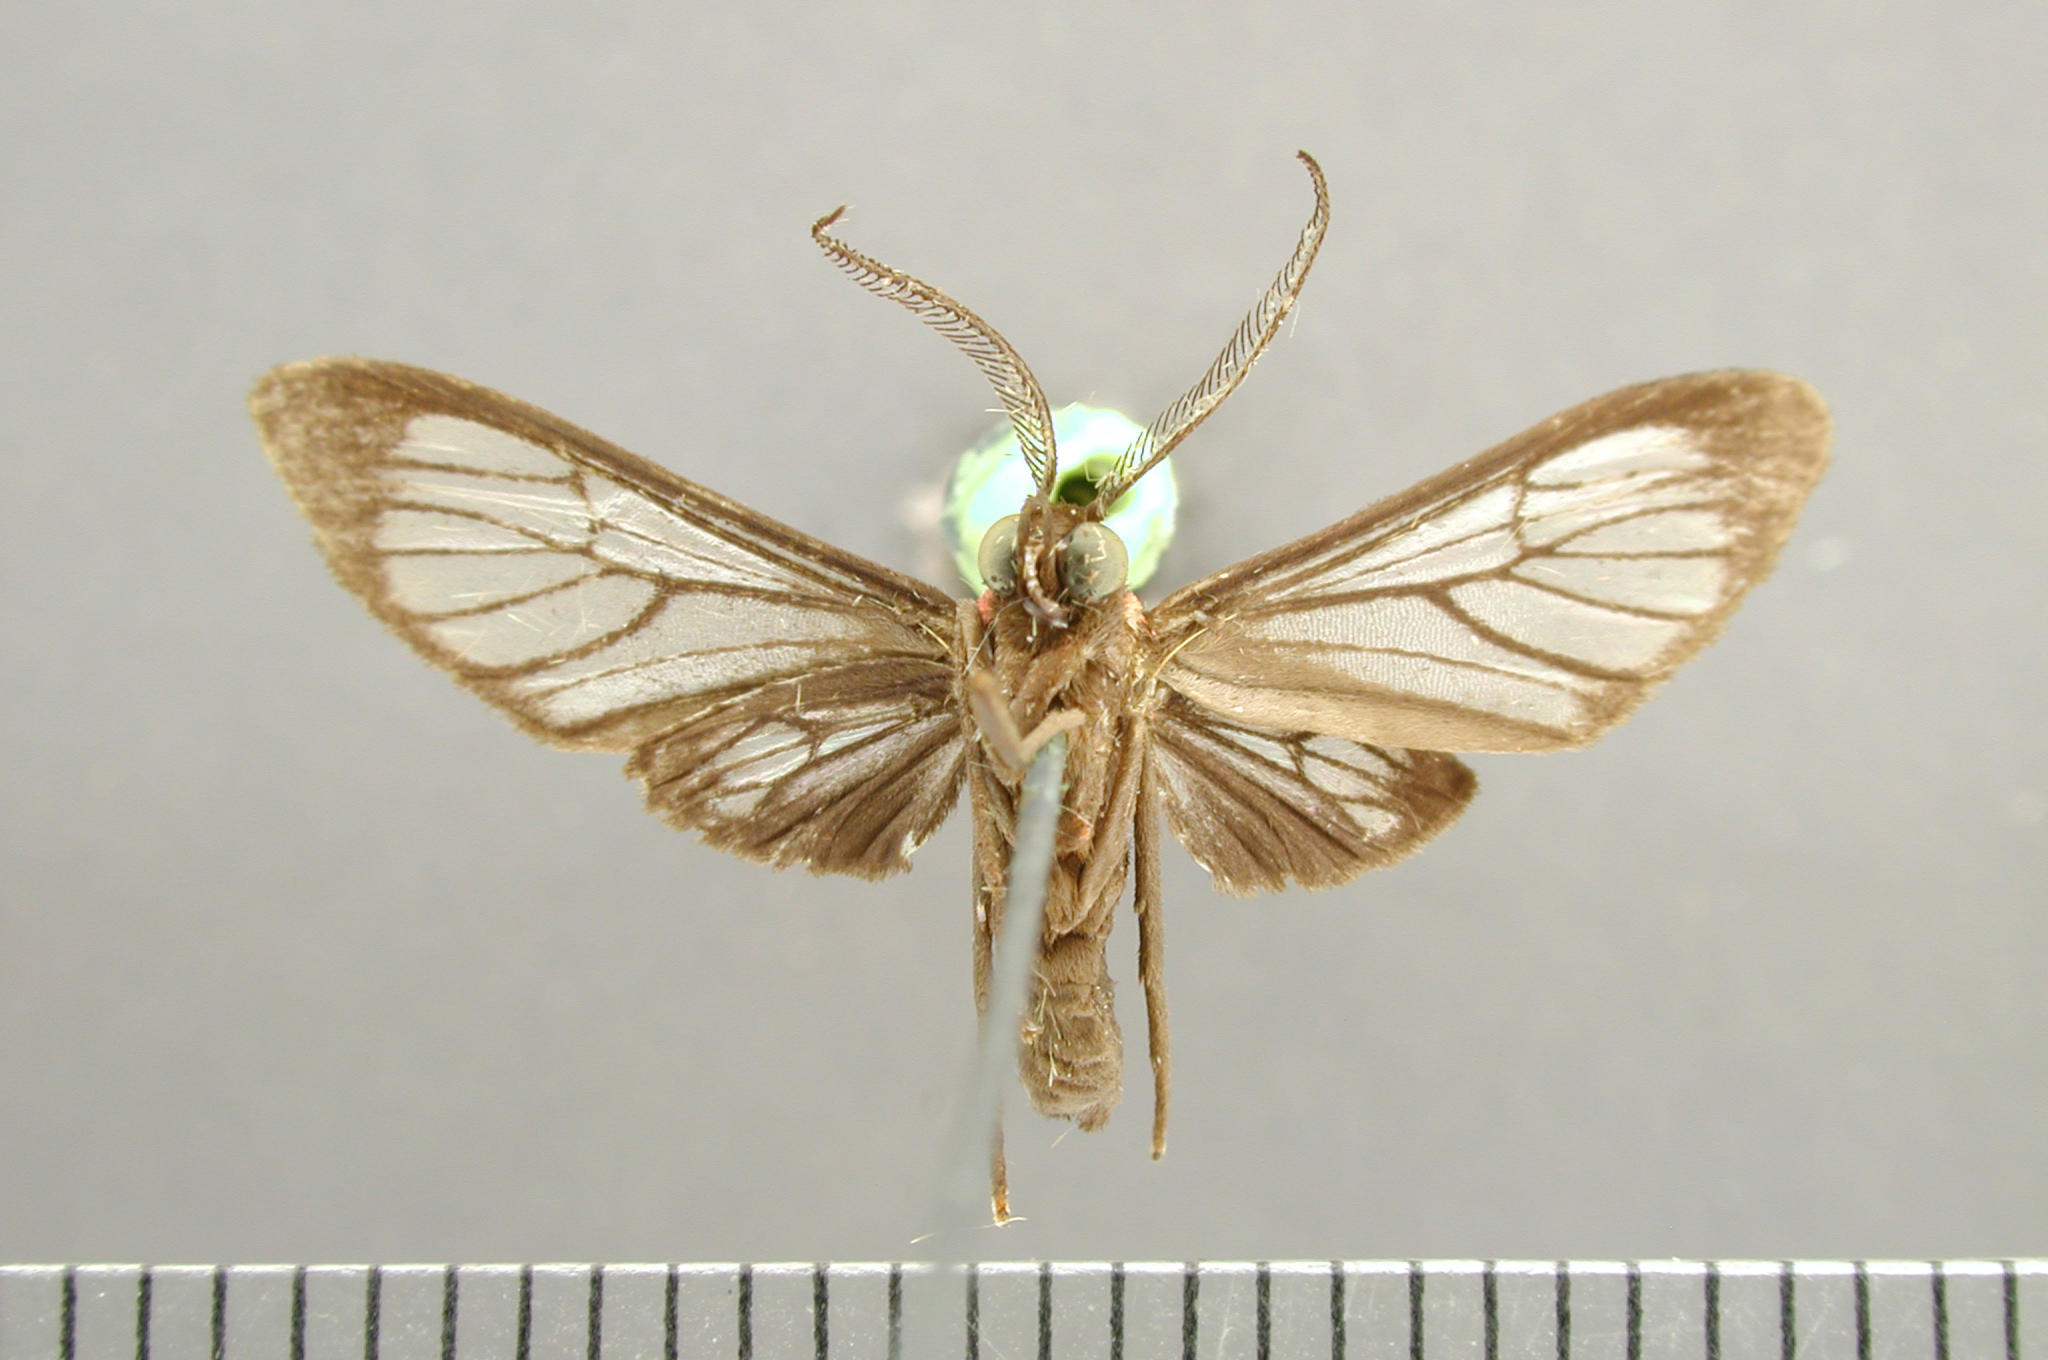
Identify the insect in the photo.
Psilopleura dolens
